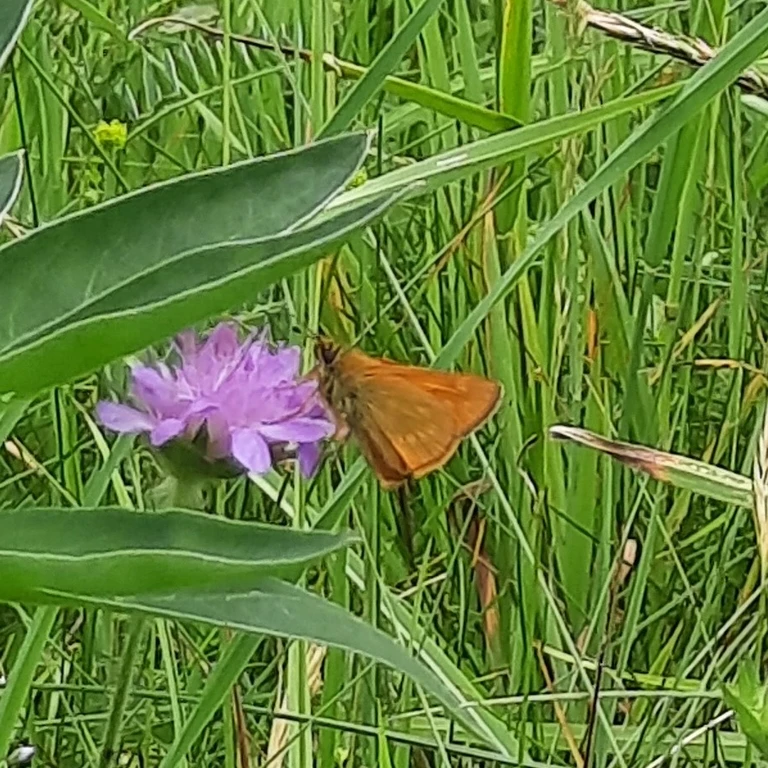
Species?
Ochlodes sylvanus (also Ochlodes venata)
